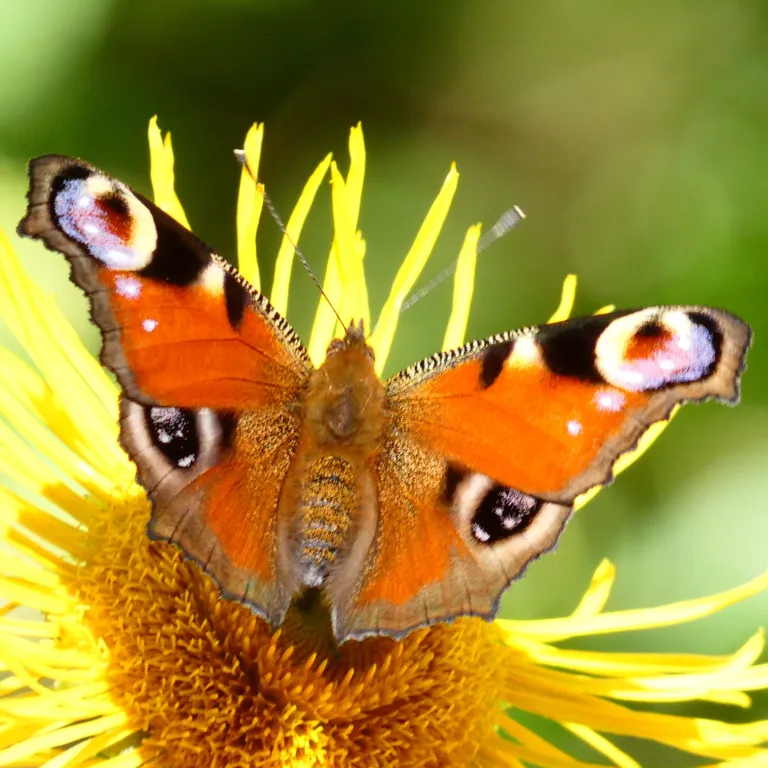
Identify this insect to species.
Aglais io
